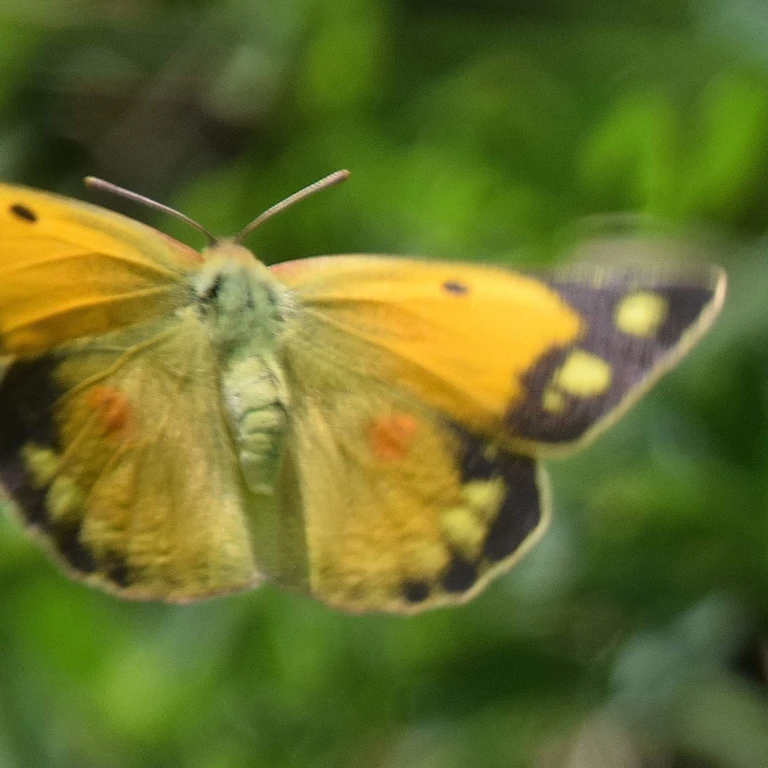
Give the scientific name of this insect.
Colias croceus
